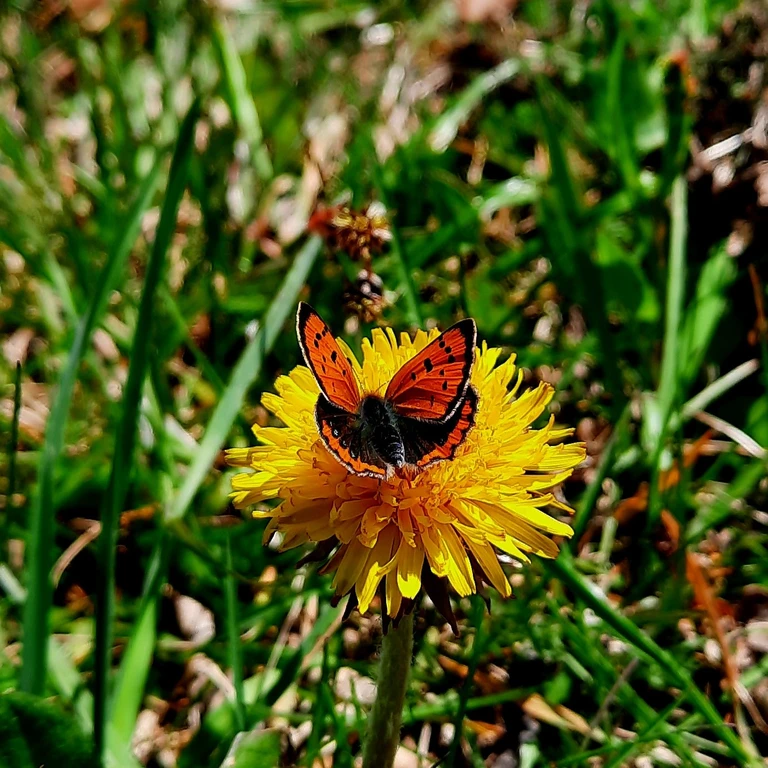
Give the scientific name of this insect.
Lycaena phlaeas
